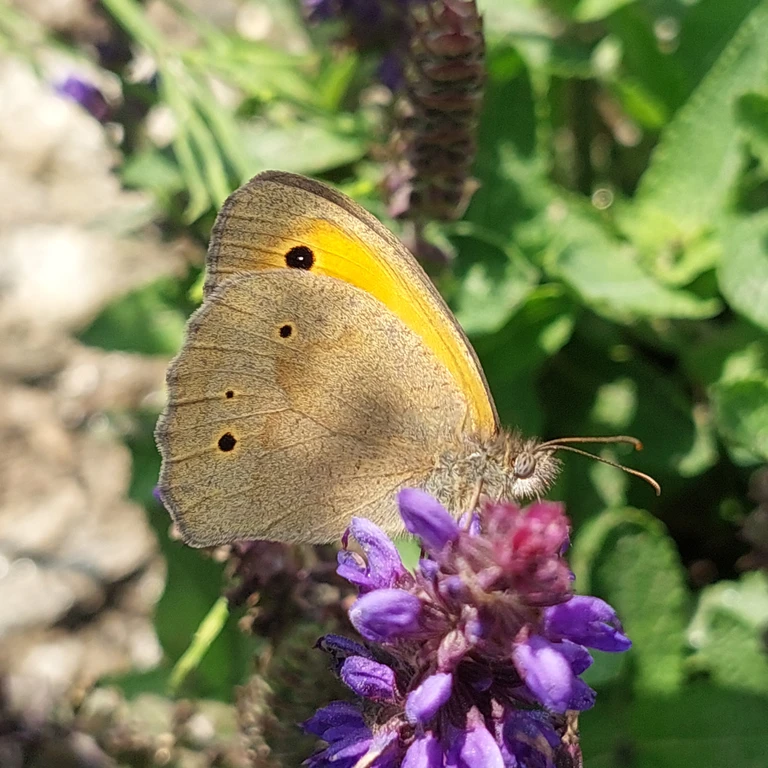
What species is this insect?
Maniola jurtina
